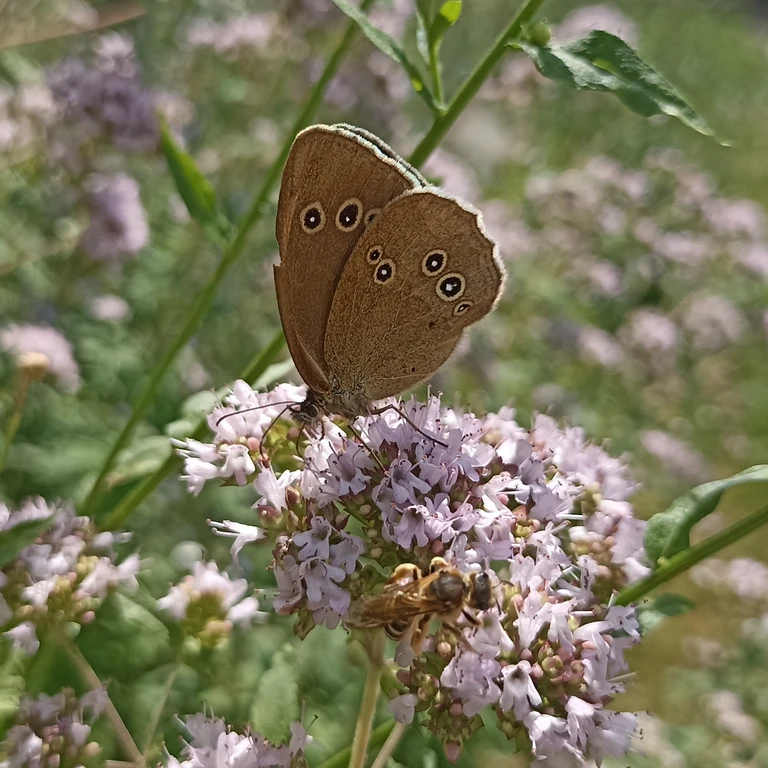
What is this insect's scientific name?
Aphantopus hyperantus
